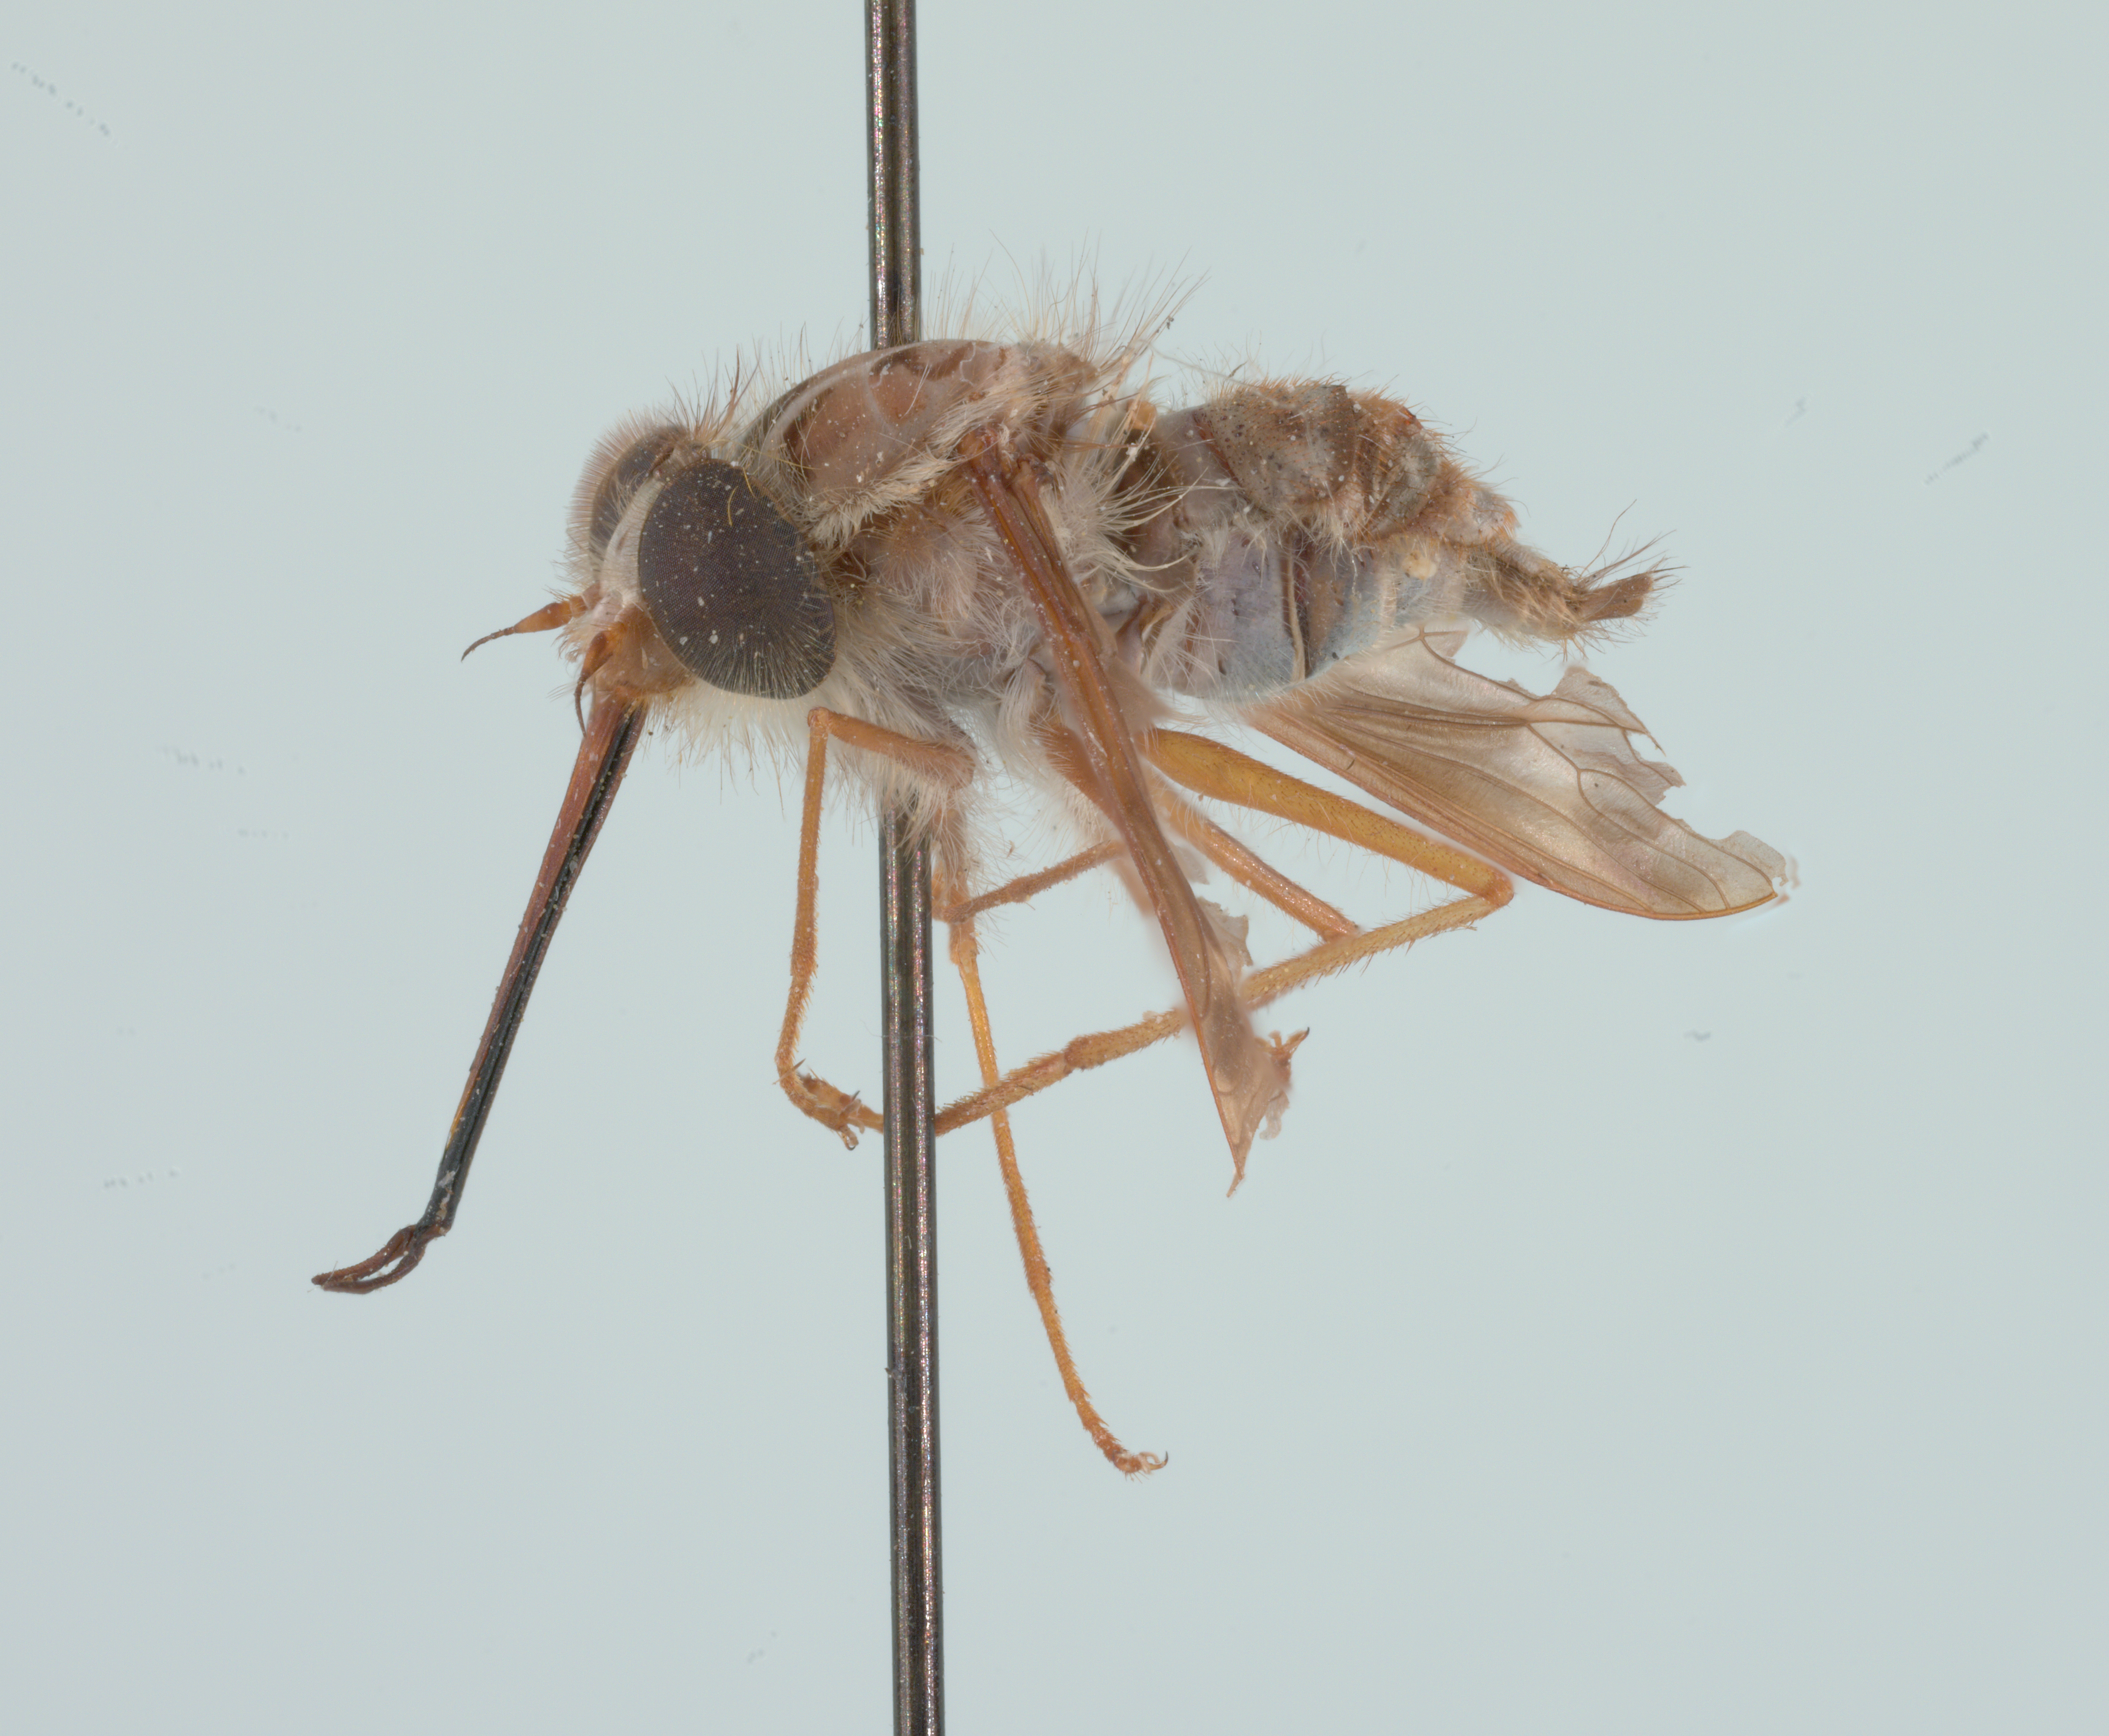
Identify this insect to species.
Hirmoneura nubipennis (also Trichophthalma nubipennis)
